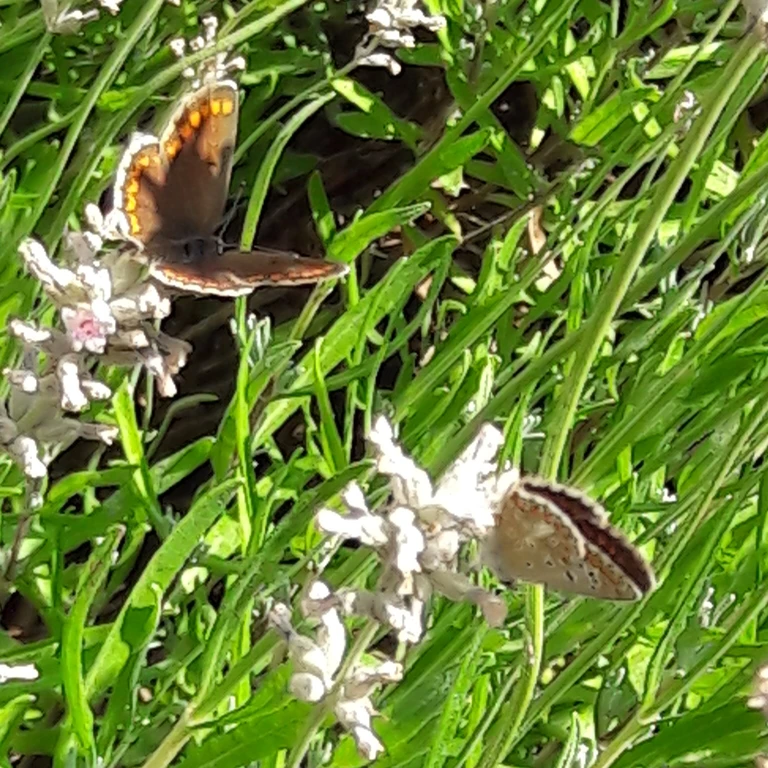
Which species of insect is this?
Aricia agestis/artaxerxes
